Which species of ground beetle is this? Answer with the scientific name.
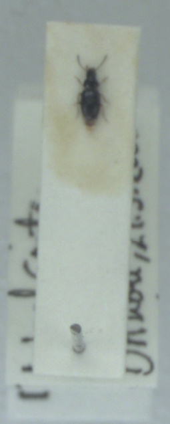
Elaphropus walkerianus
